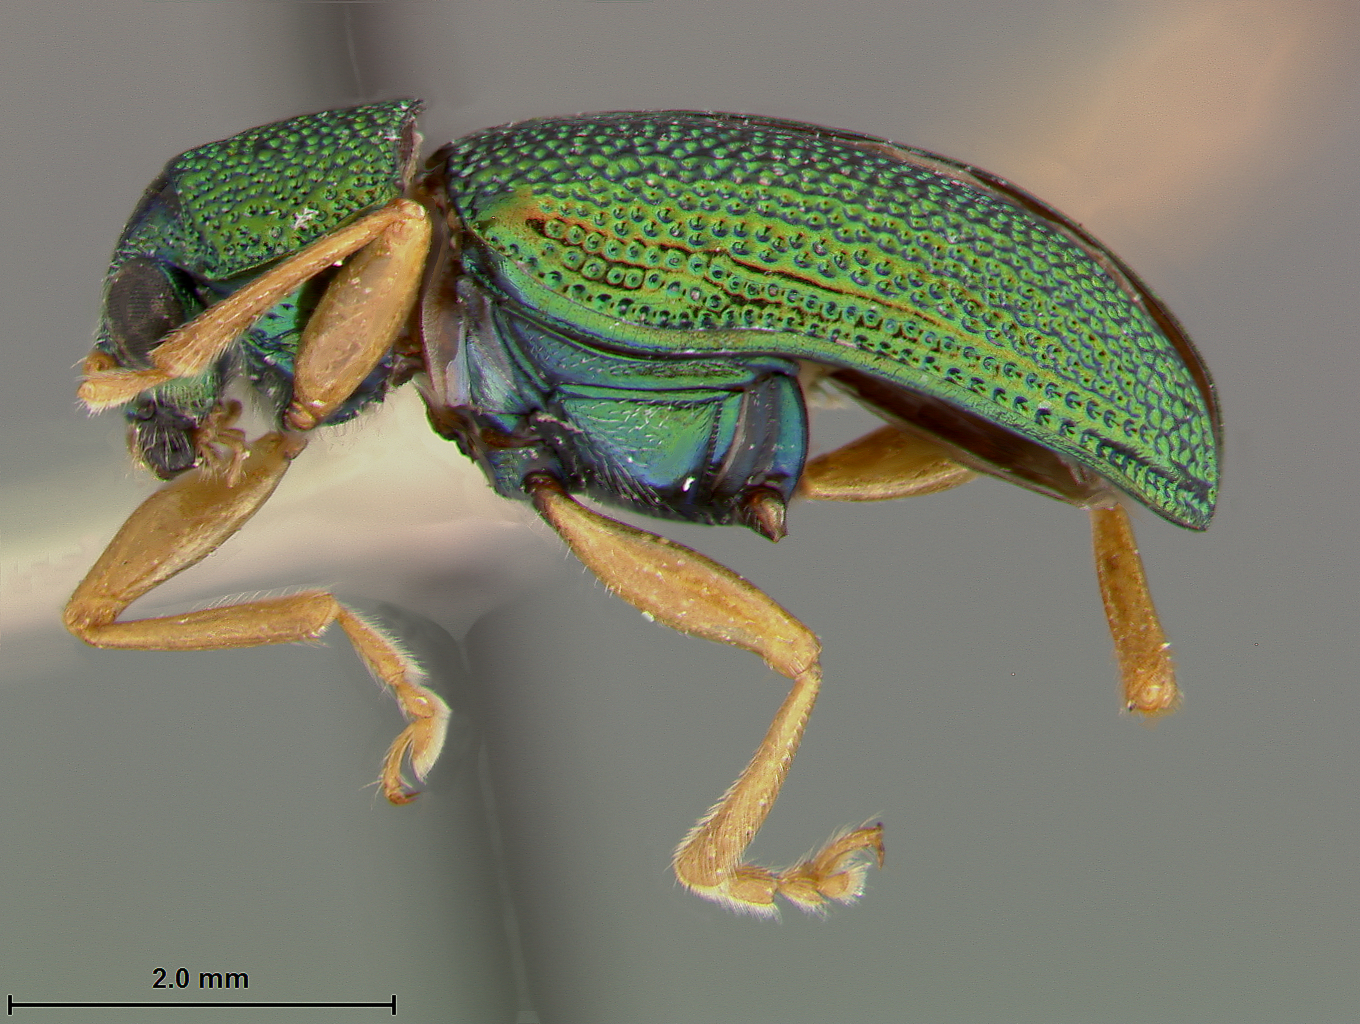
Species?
Colaspis cuscoensis
